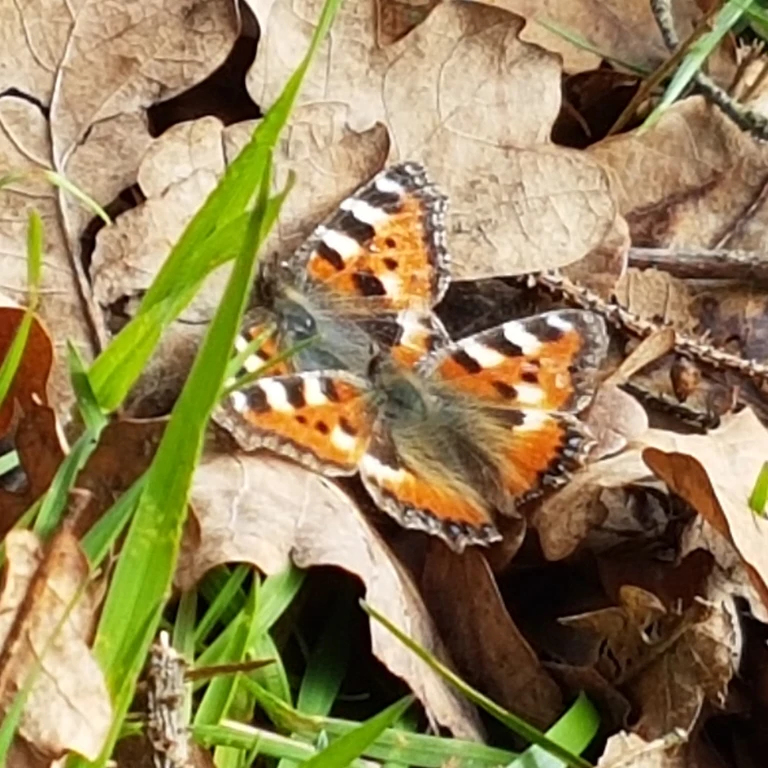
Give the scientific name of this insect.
Aglais urticae
